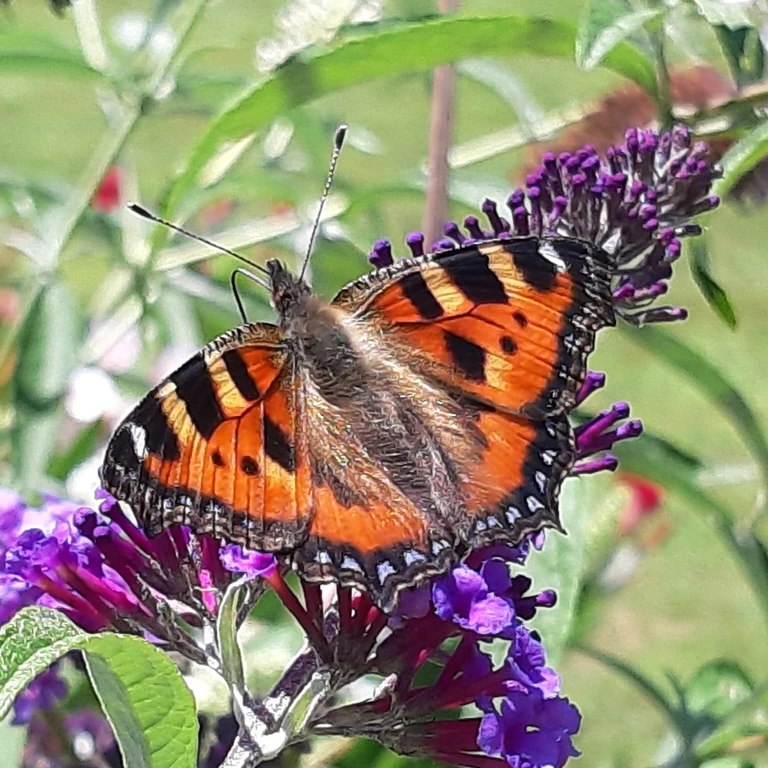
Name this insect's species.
Aglais urticae
